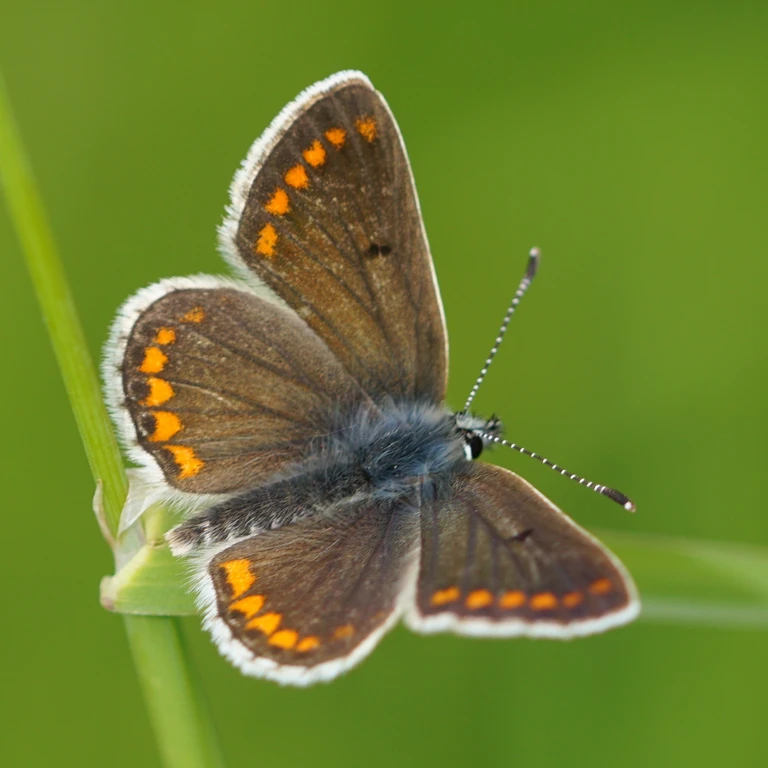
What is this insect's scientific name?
Aricia agestis/artaxerxes
